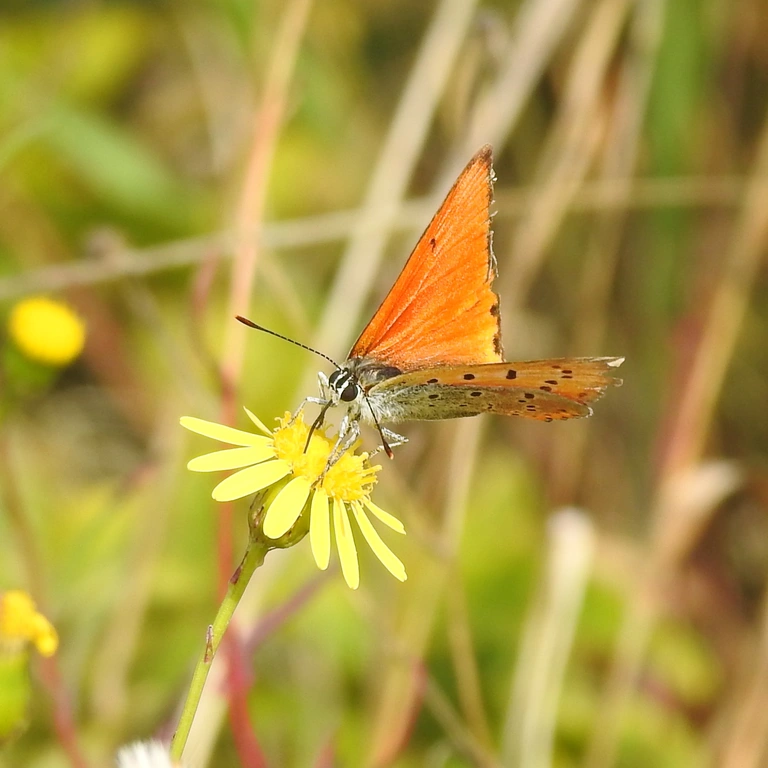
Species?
Lycaena dispar
